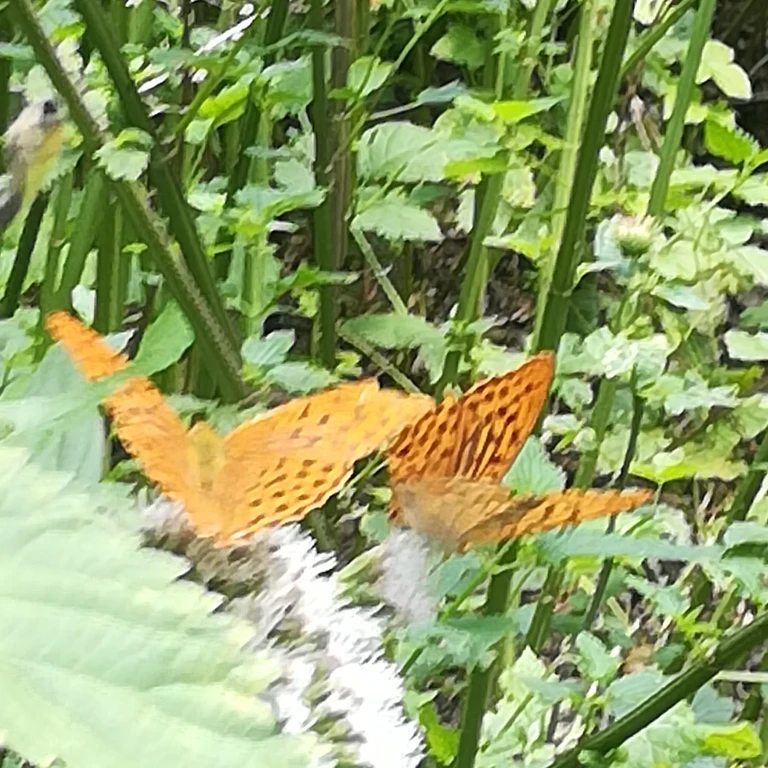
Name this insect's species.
Argynnis paphia
